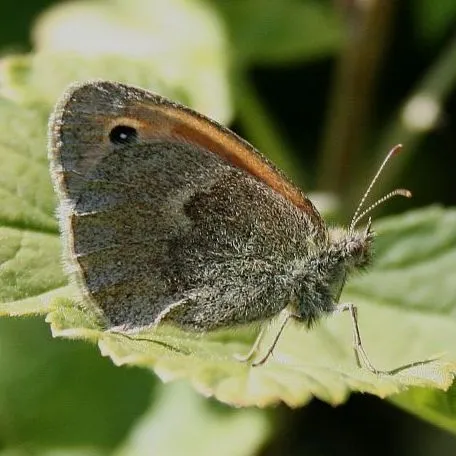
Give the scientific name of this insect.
Coenonympha pamphilus
